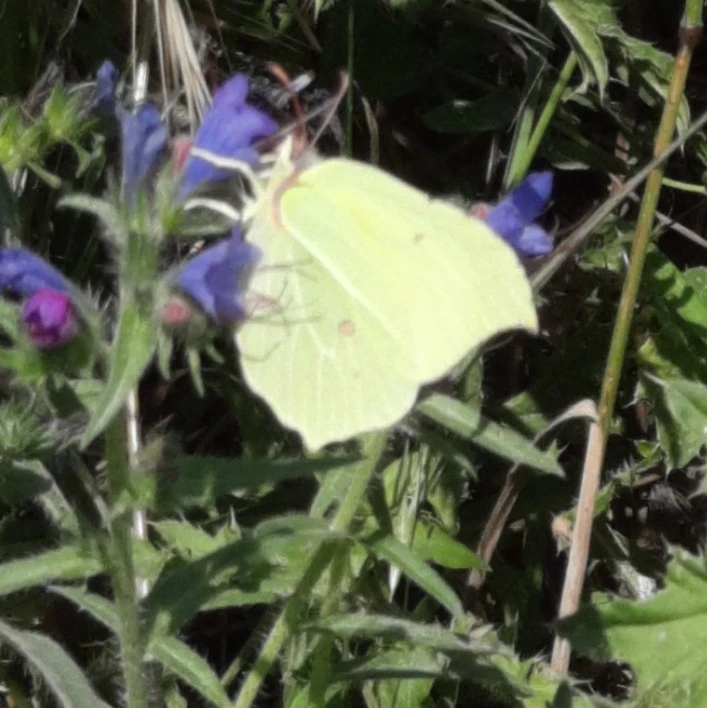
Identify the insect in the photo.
Gonepteryx rhamni
